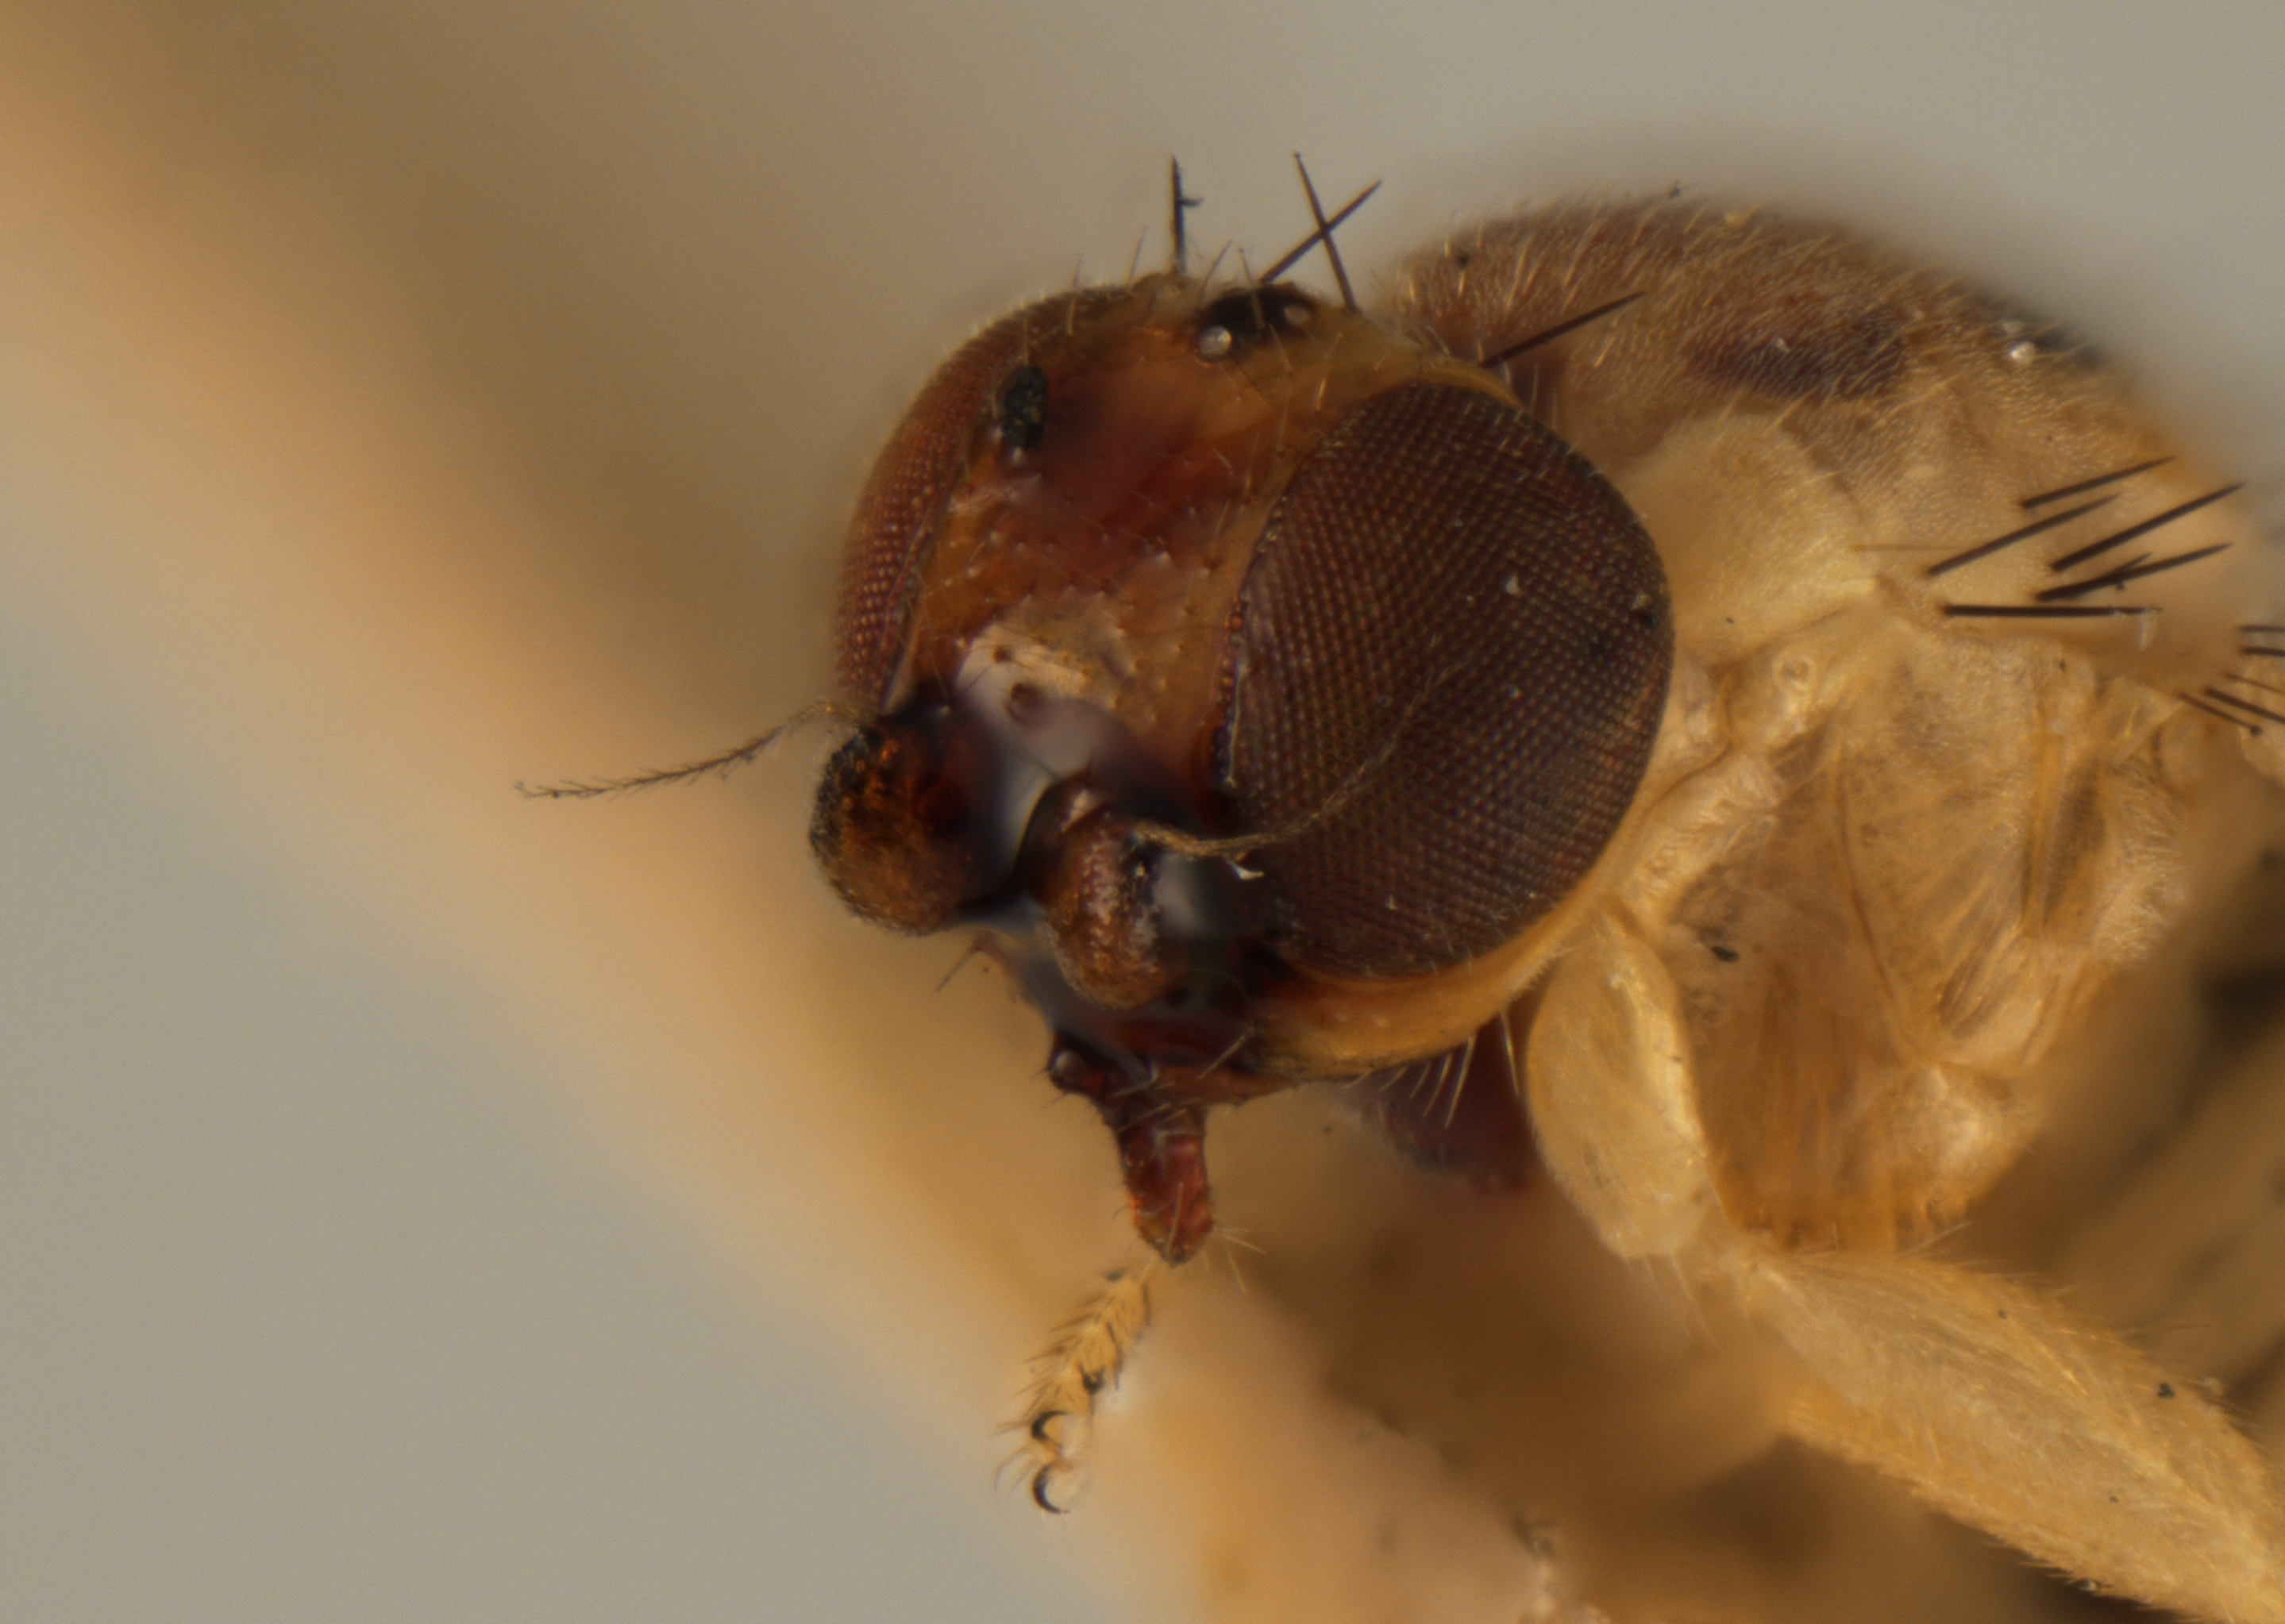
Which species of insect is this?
Eugaurax floridensis
